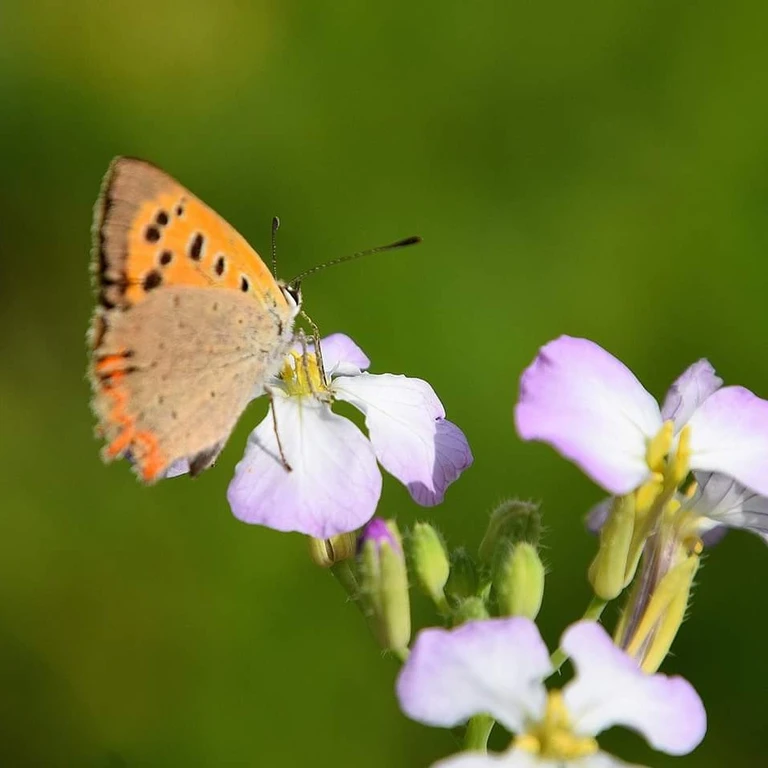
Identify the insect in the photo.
Lycaena phlaeas
